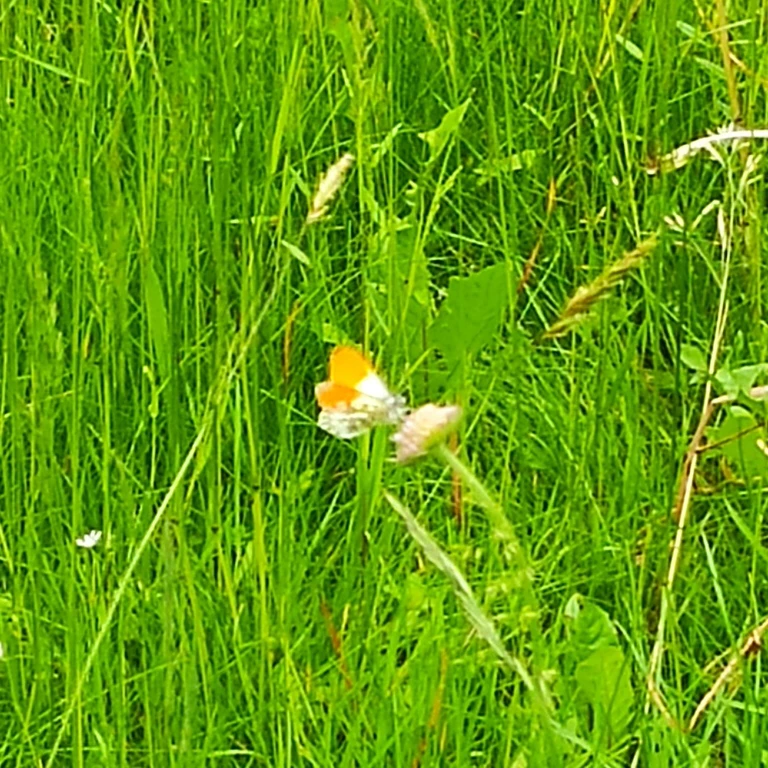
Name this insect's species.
Anthocharis cardamines
